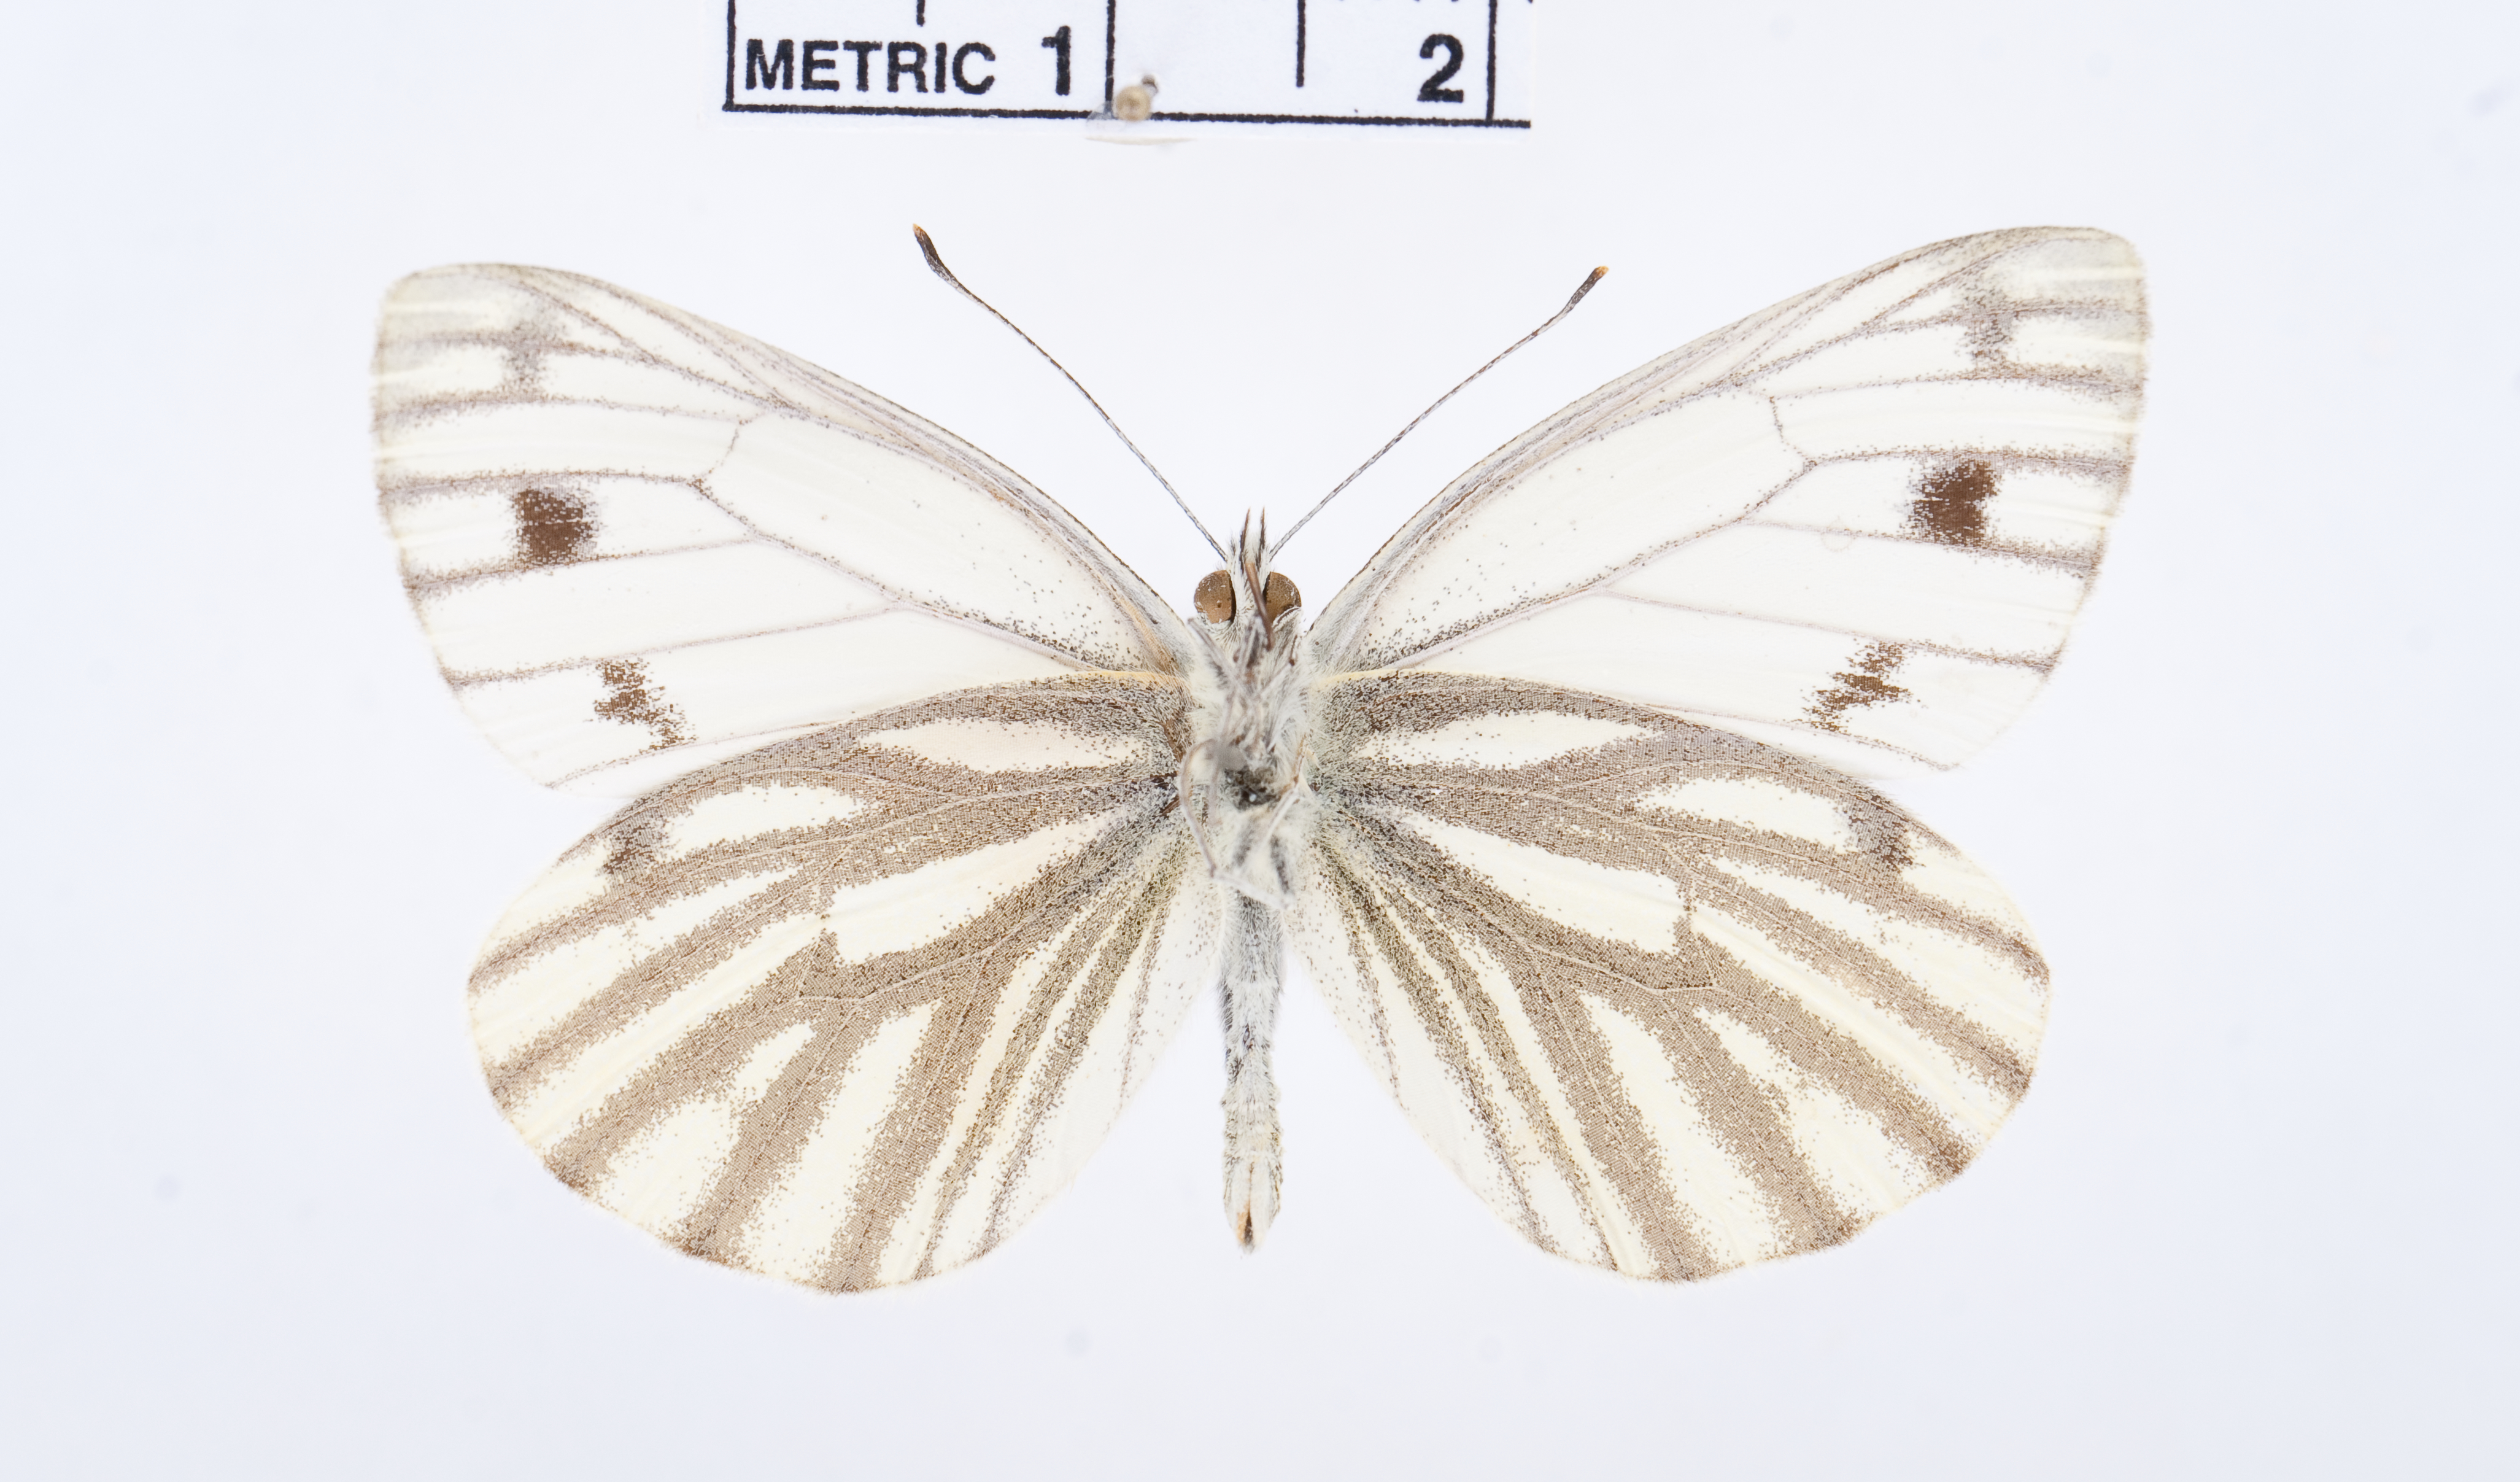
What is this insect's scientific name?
Pieris segonzaci
